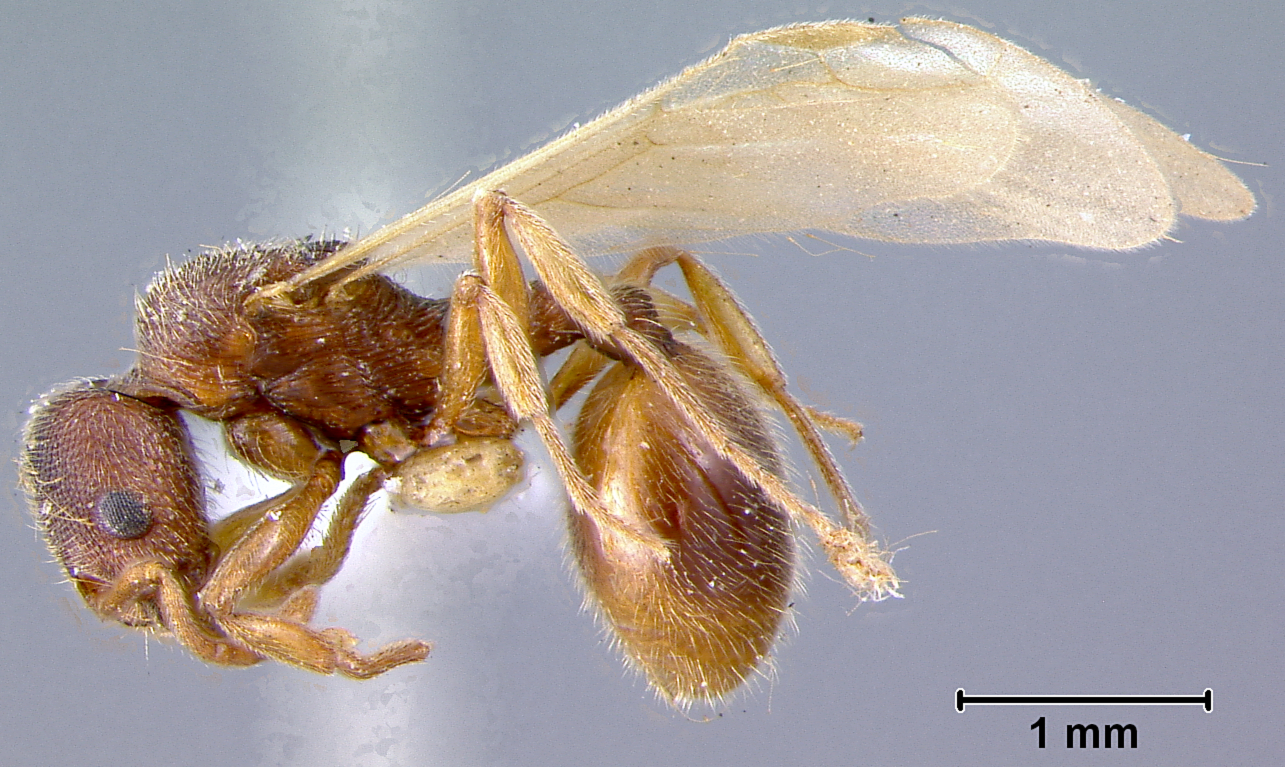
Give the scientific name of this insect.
Aphaenogaster brevicornis
